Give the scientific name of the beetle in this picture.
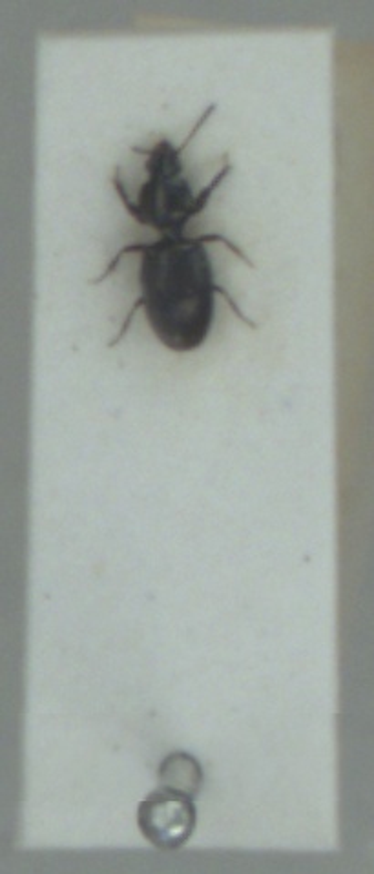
Dyschirius aeneus
